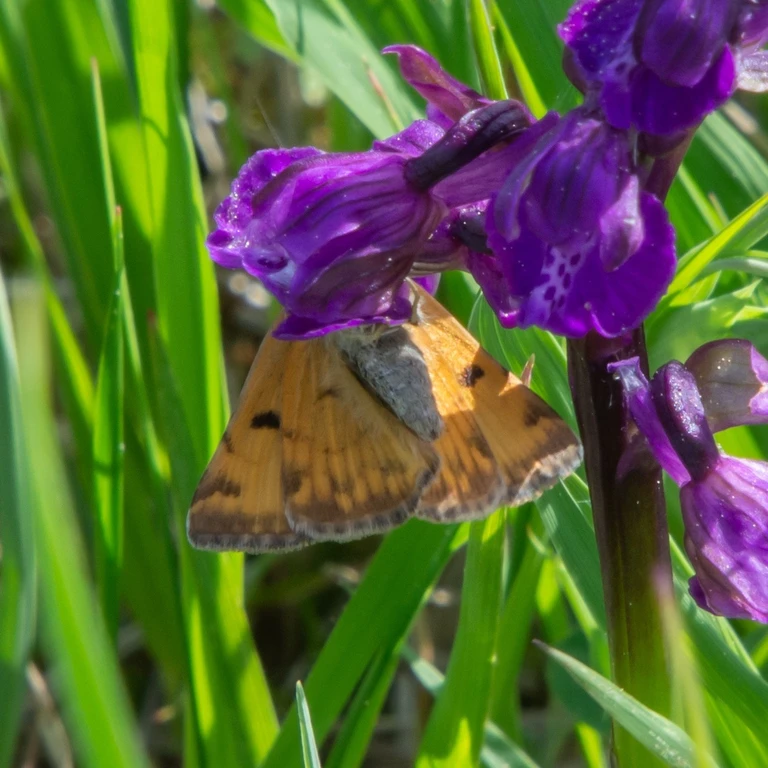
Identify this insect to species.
Euclidia glyphica
